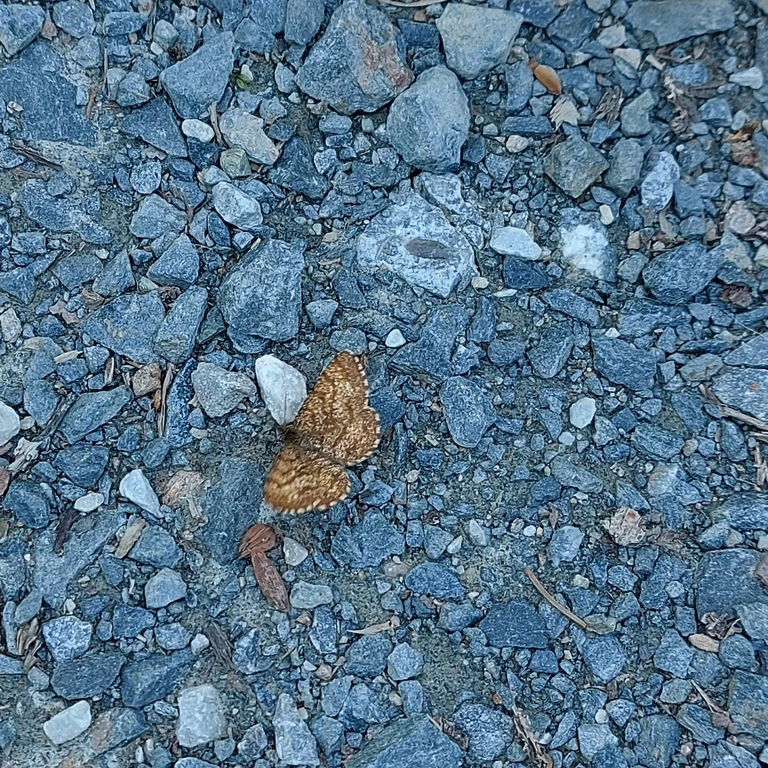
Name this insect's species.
Ematurga atomaria
